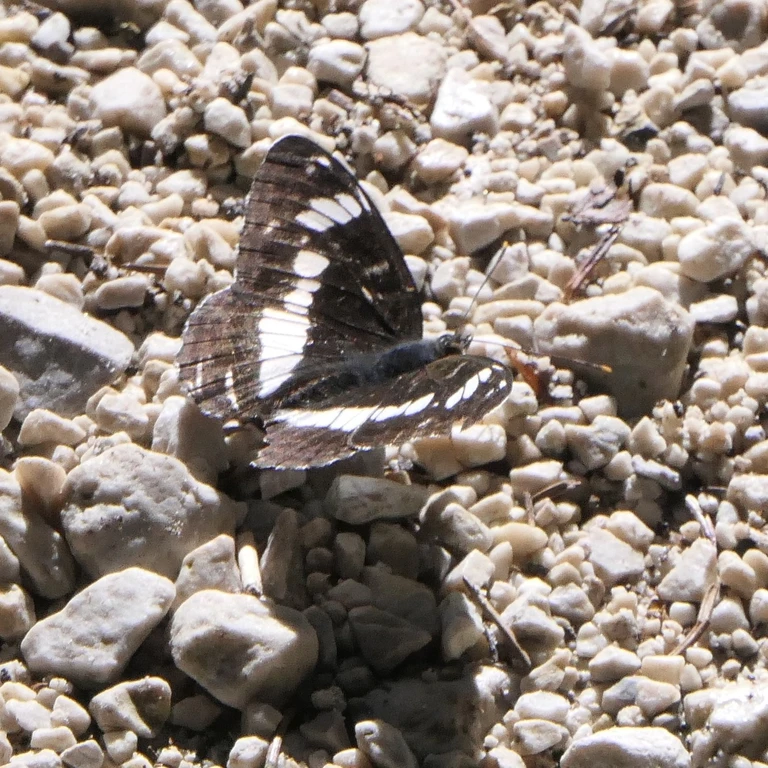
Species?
Limenitis camilla (also Ladoga camilla)
